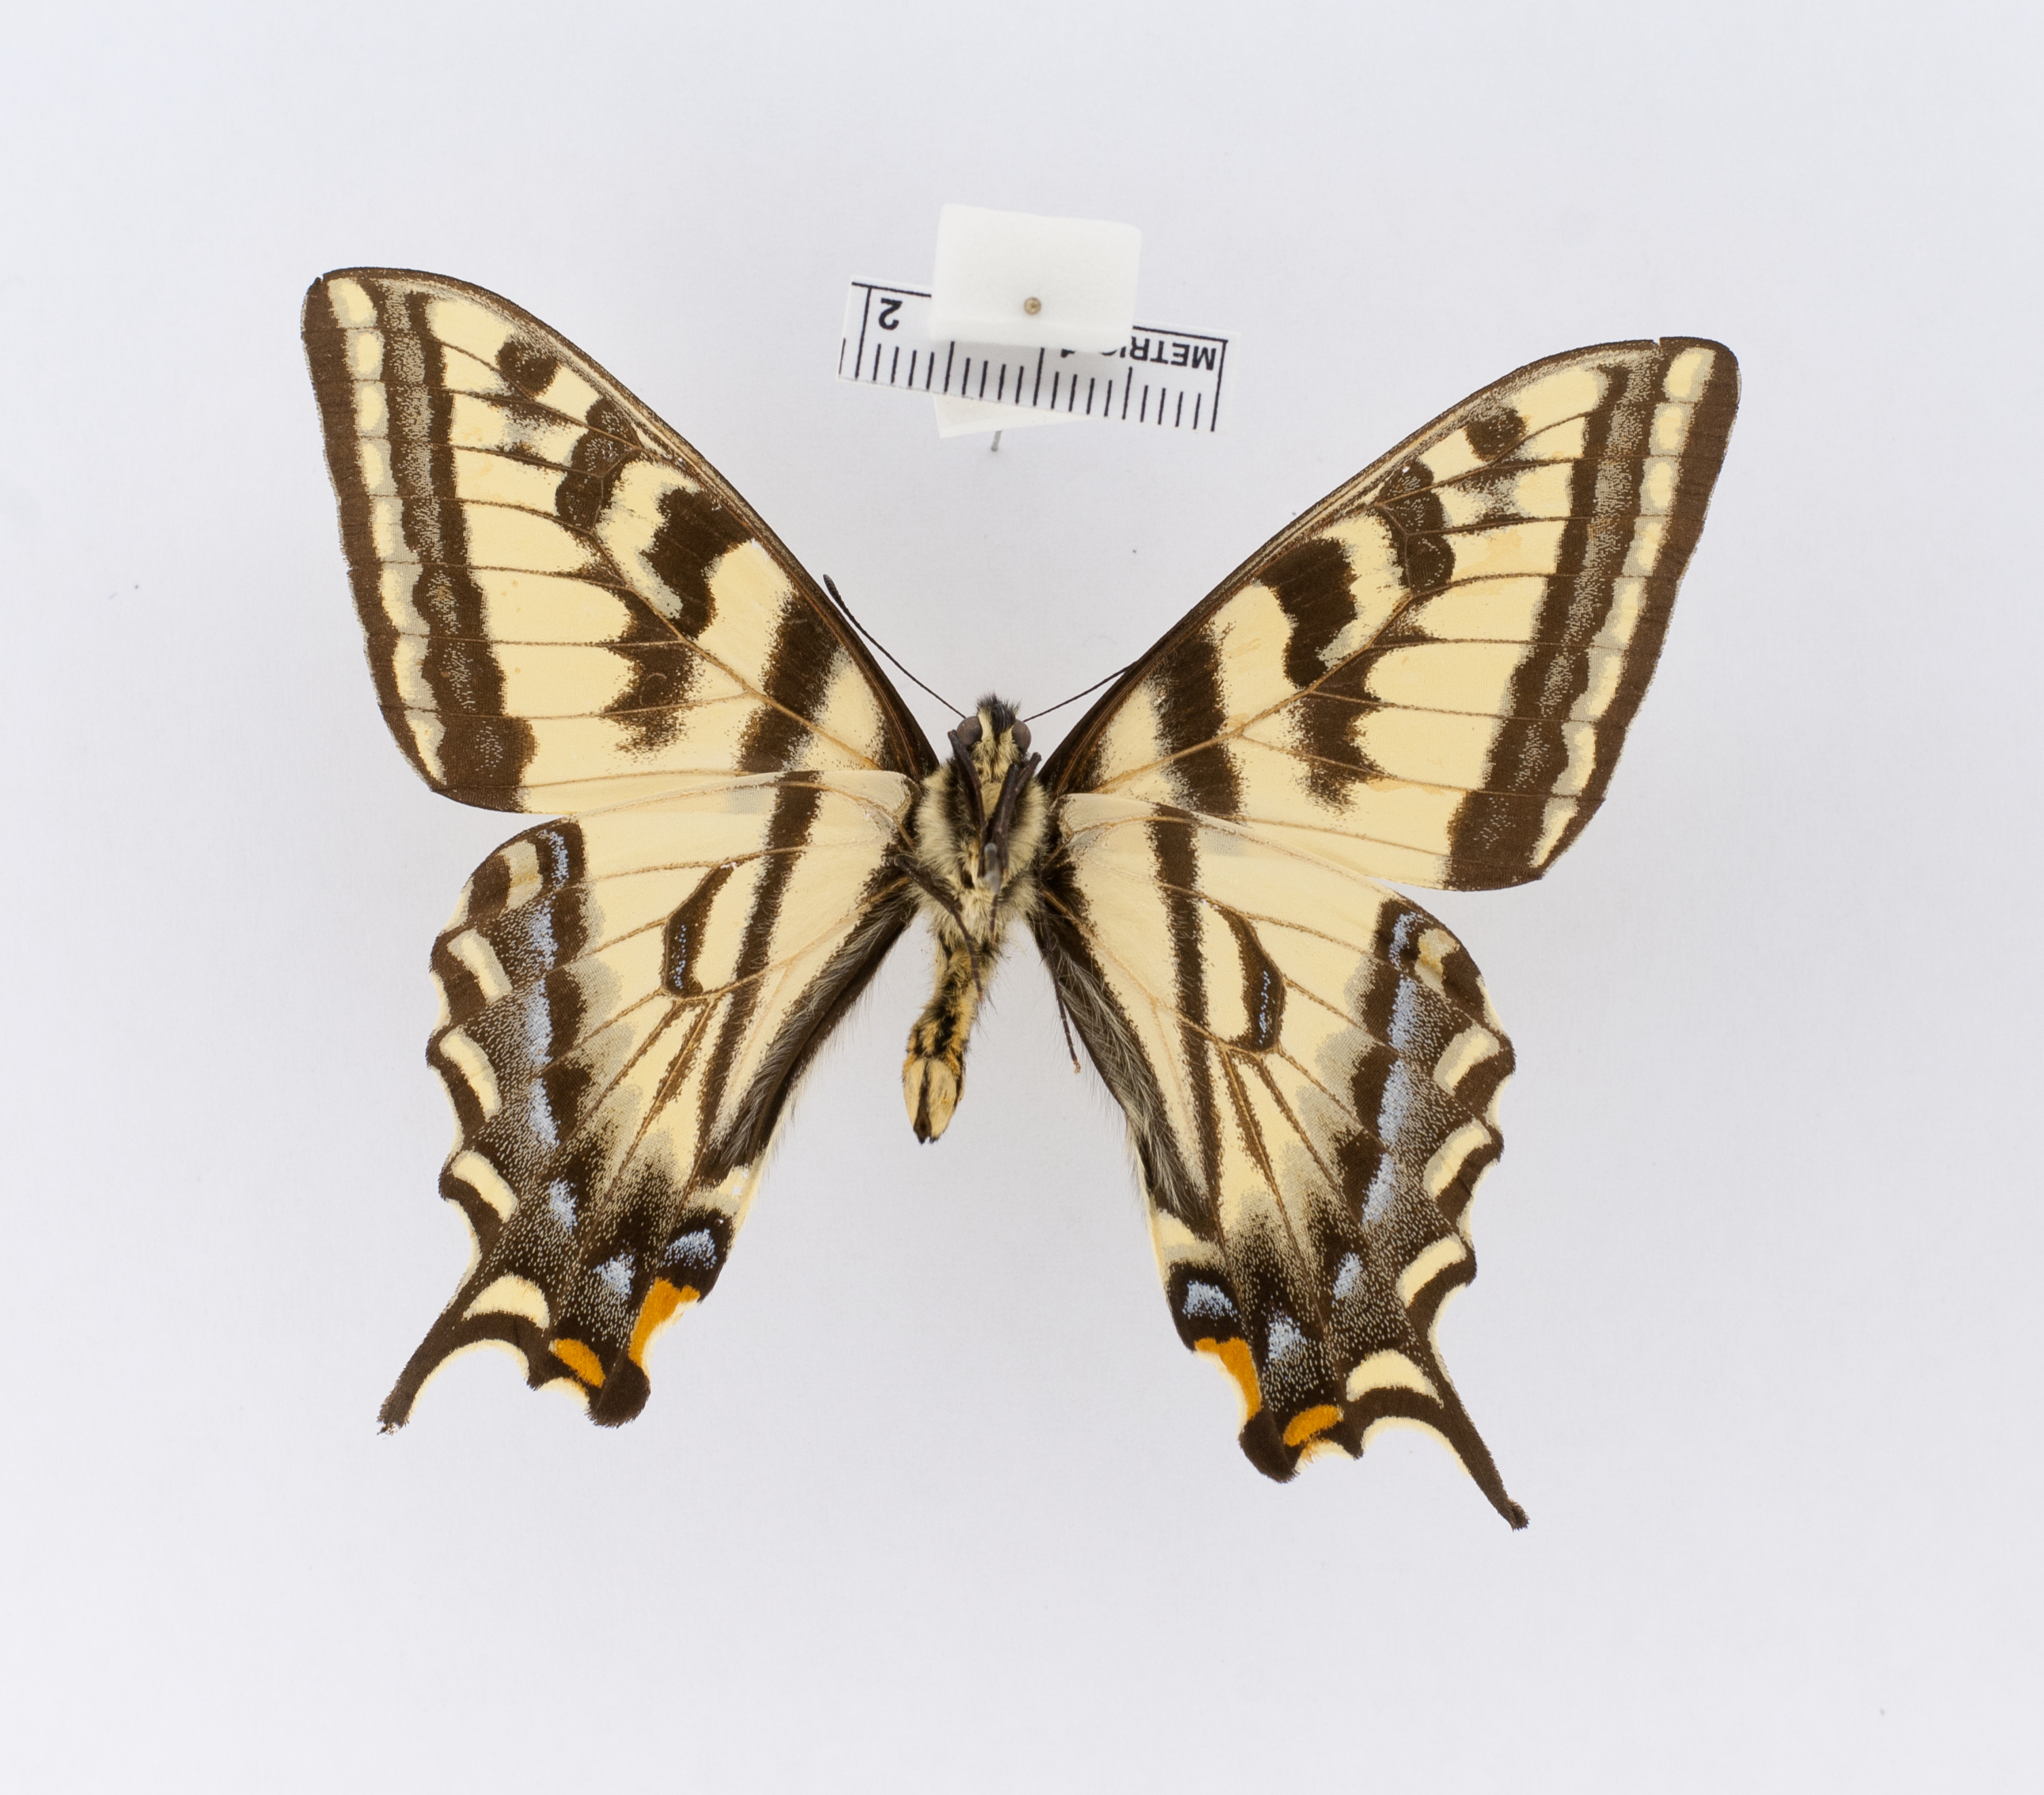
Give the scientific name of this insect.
Papilio rutulus
